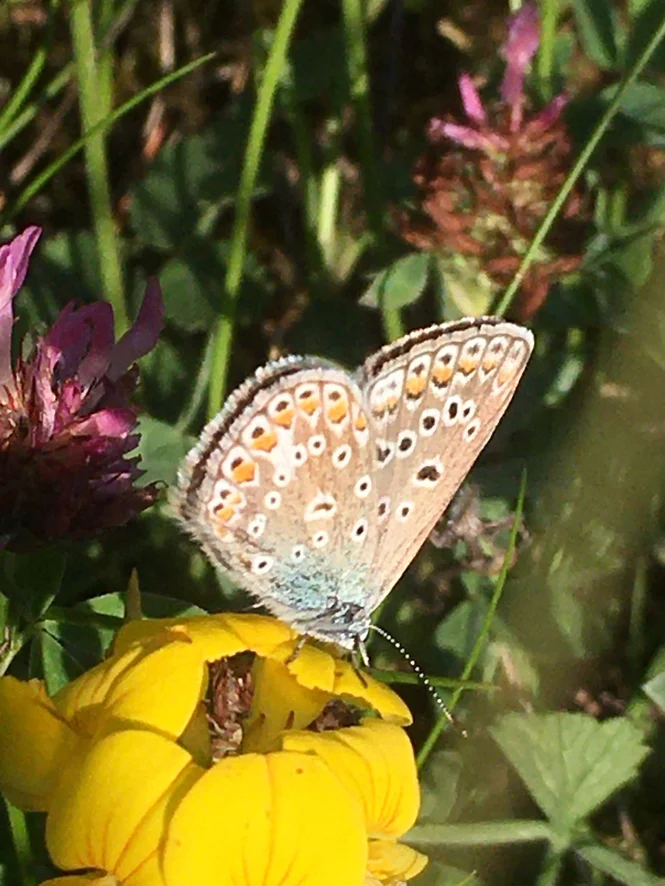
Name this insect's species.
Polyommatus icarus
